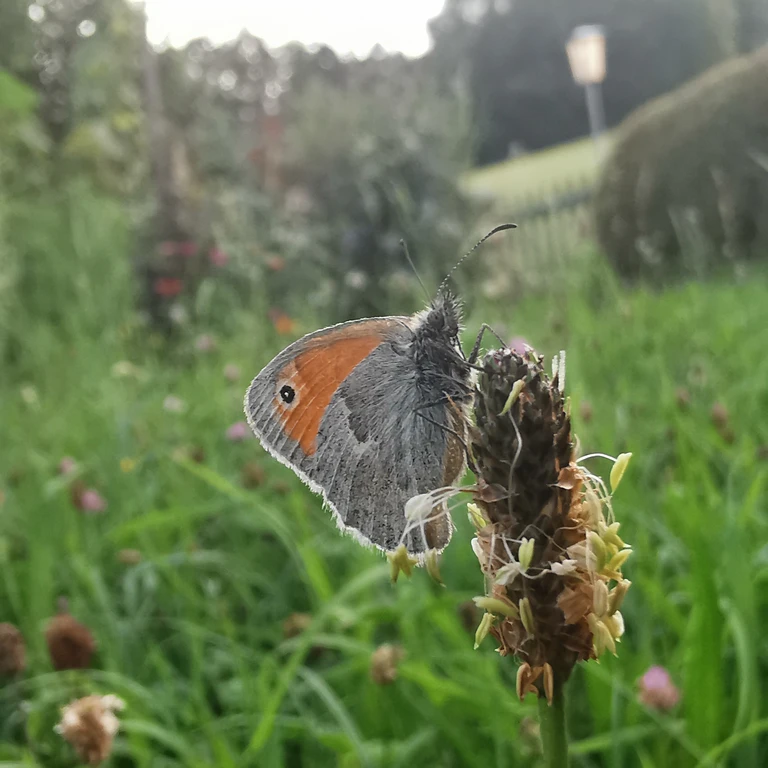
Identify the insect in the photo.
Coenonympha pamphilus
